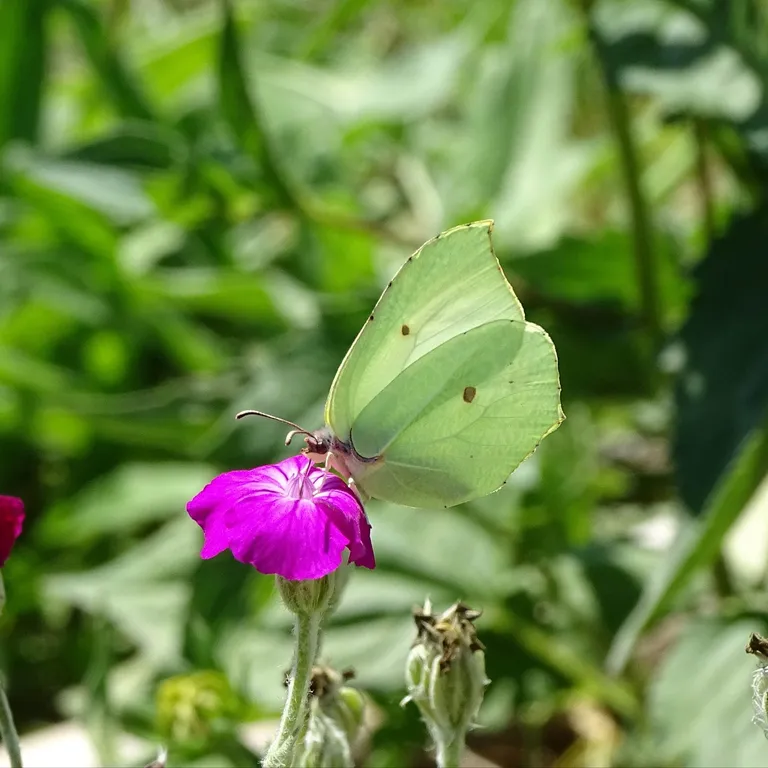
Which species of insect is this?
Gonepteryx rhamni
